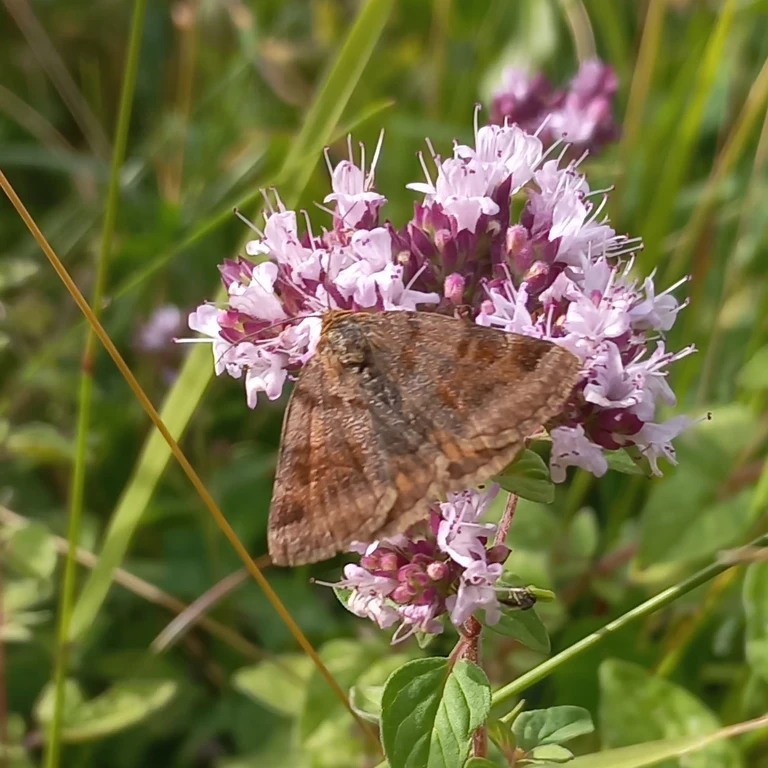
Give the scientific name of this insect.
Euclidia glyphica
